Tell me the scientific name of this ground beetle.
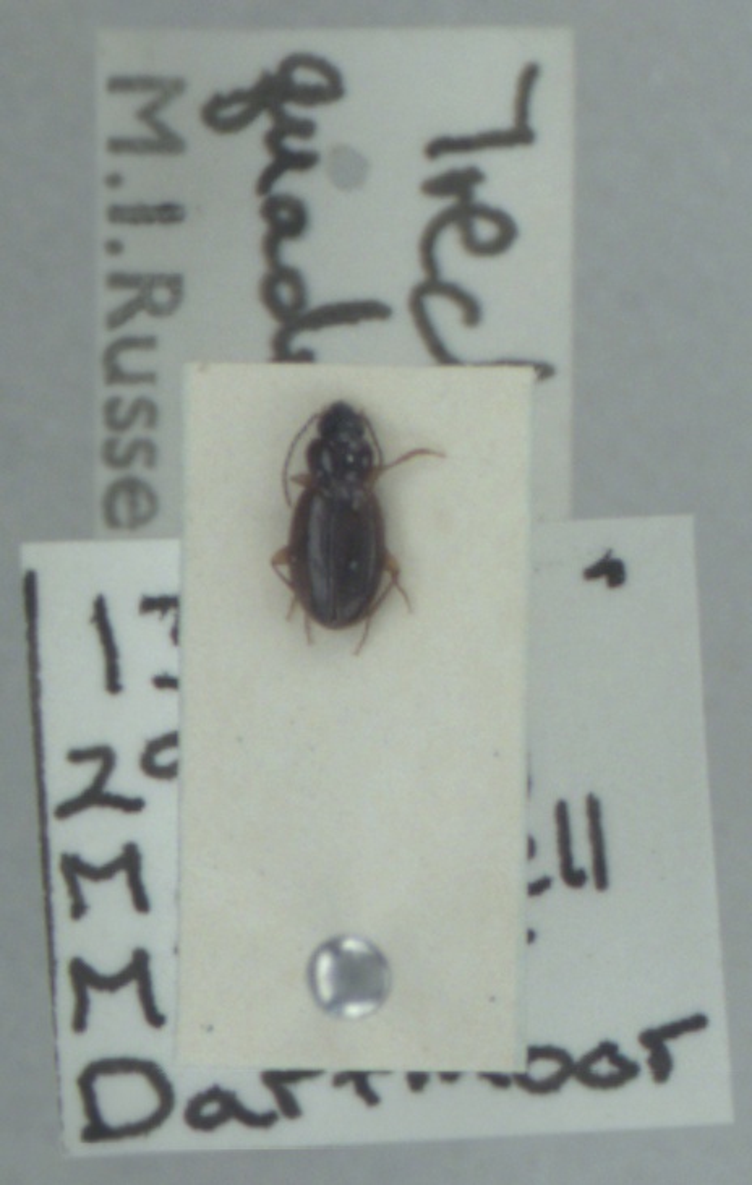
Trechus quadristriatus
